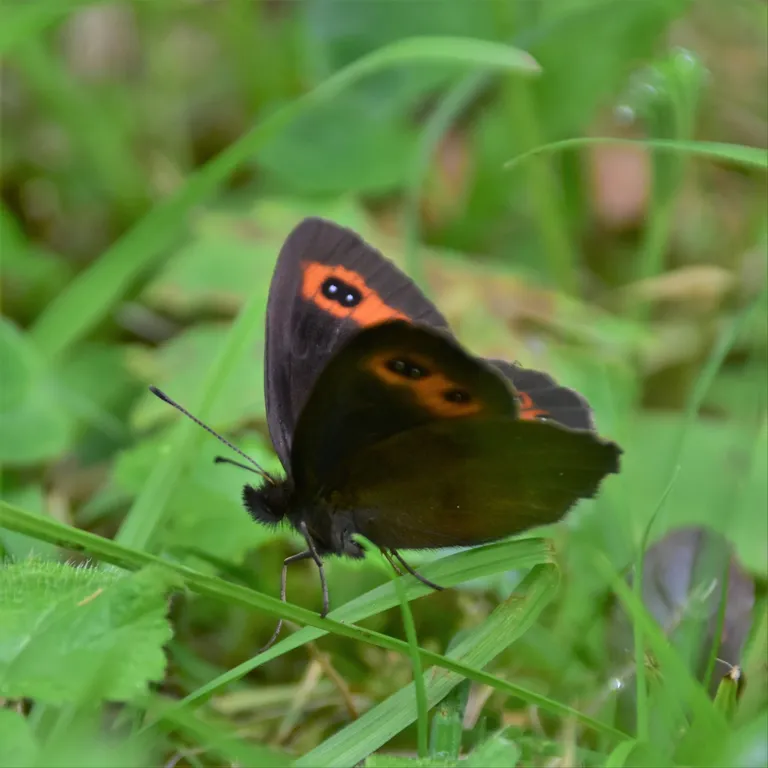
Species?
Erebia aethiops
